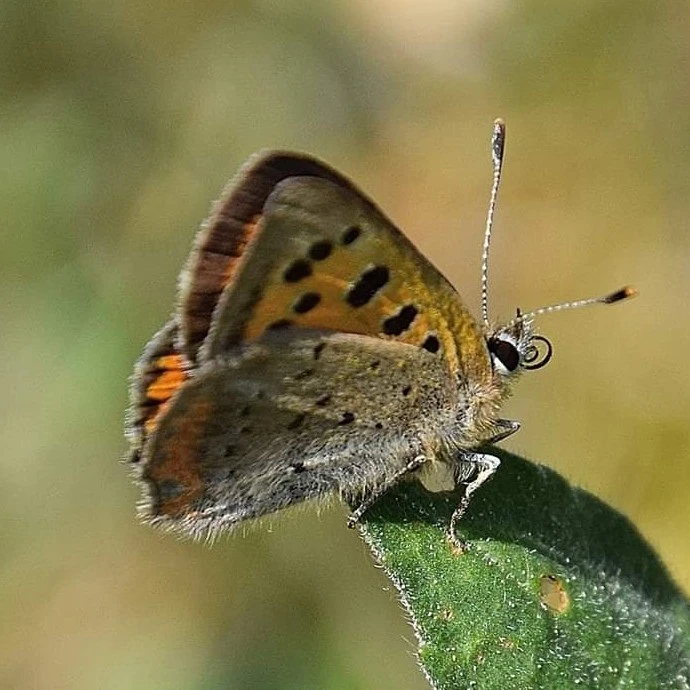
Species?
Lycaena phlaeas
